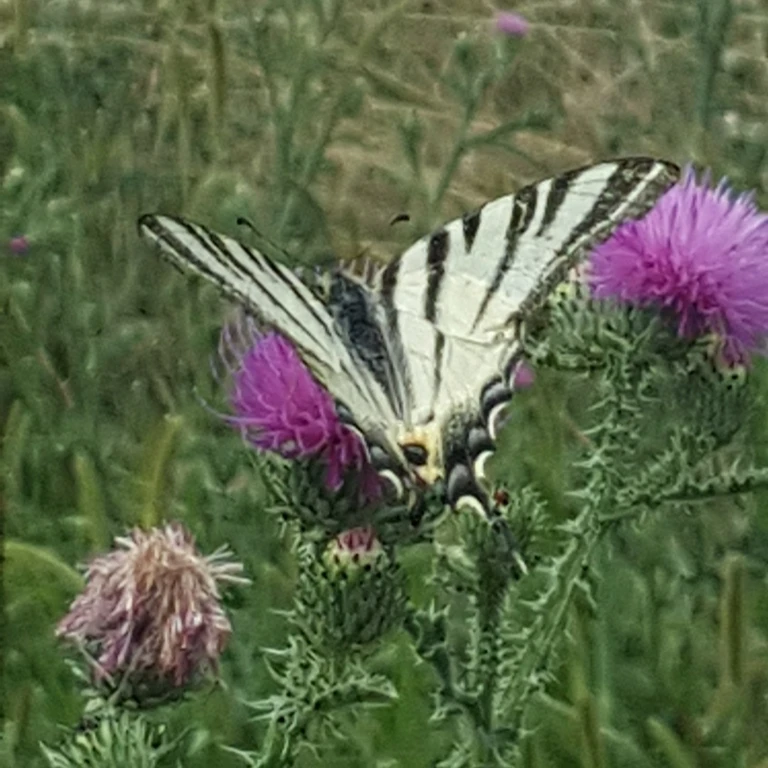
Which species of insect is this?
Iphiclides podalirius
